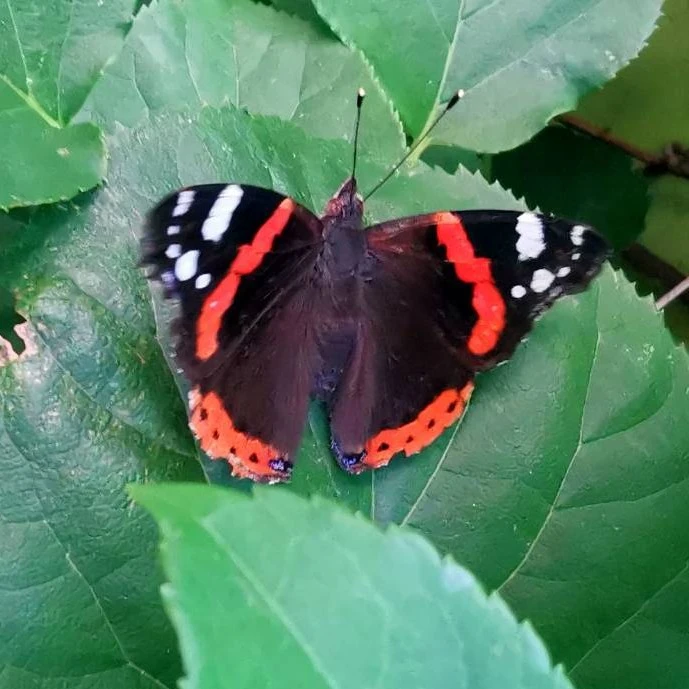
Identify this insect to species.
Vanessa atalanta
